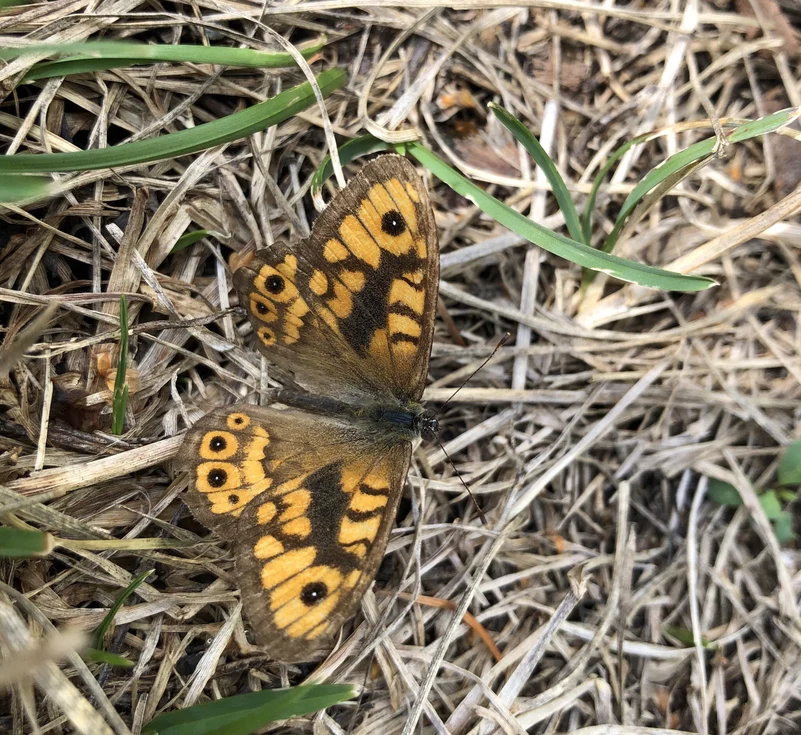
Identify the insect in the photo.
Lasiommata megera (also Pararge megera)
